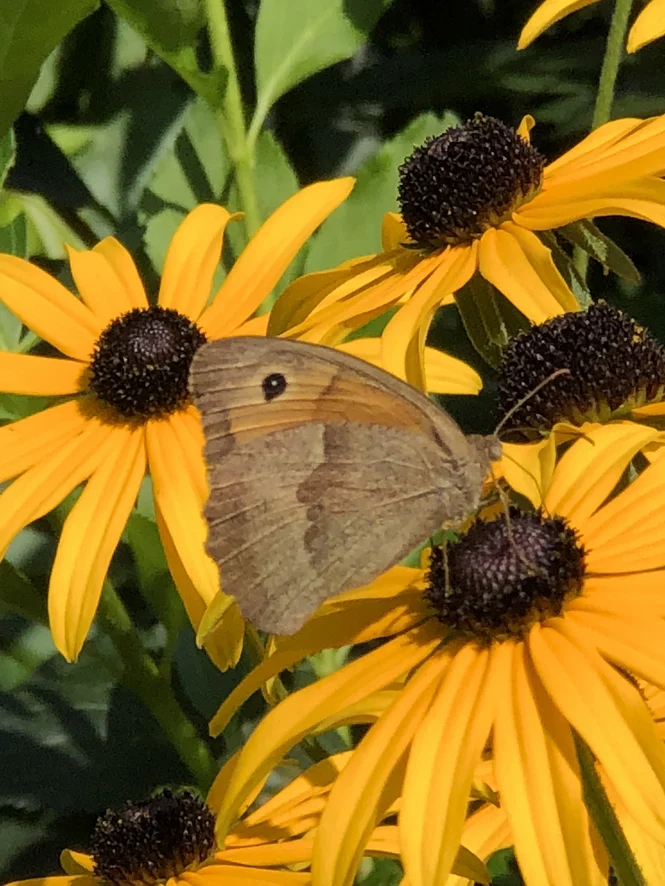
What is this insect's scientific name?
Maniola jurtina
